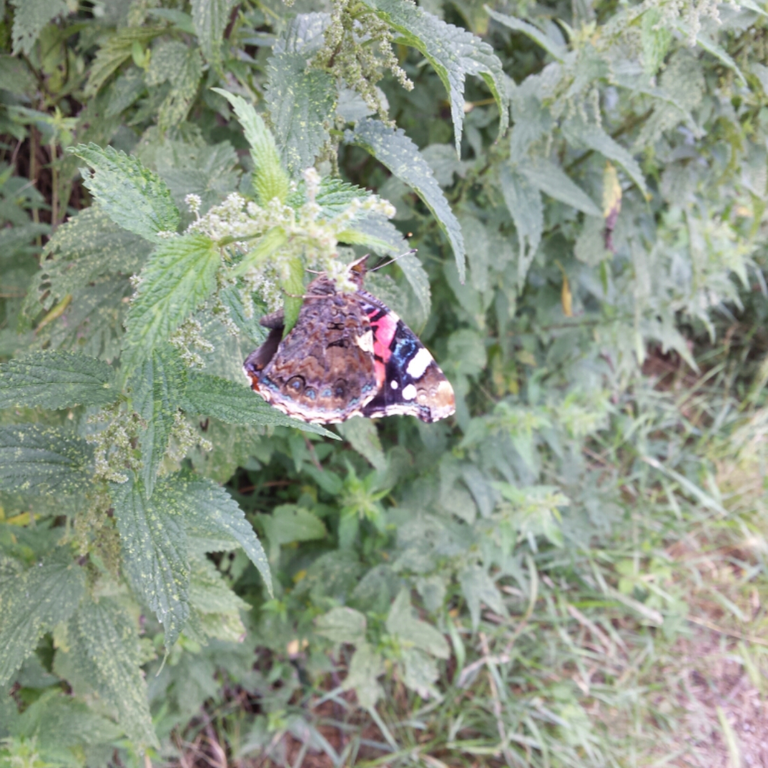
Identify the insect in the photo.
Vanessa atalanta
